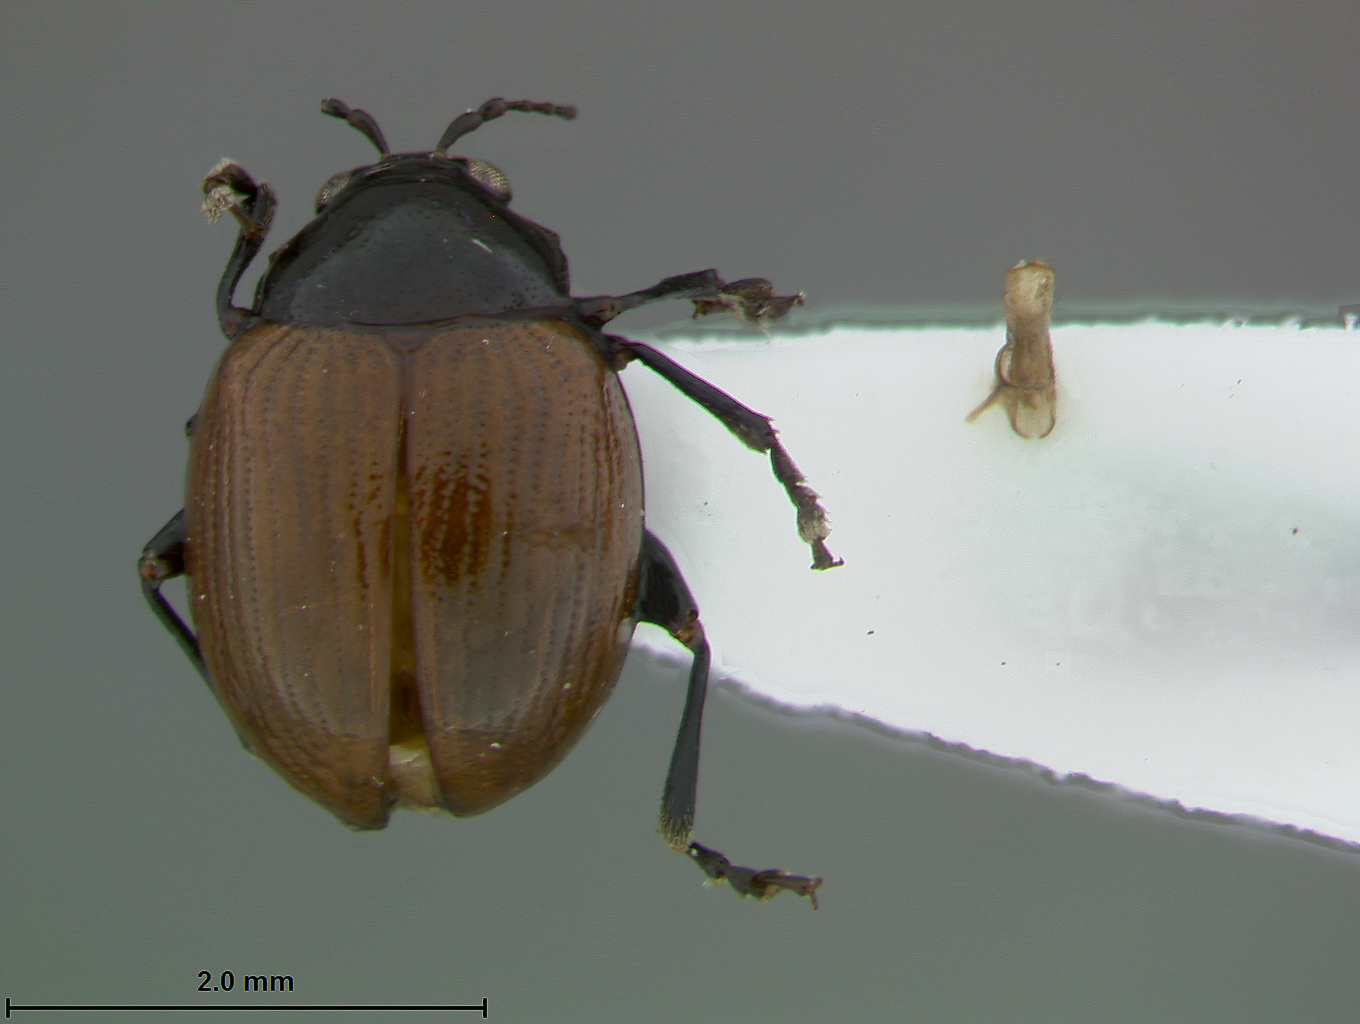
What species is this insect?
Phaelota ogloblini
